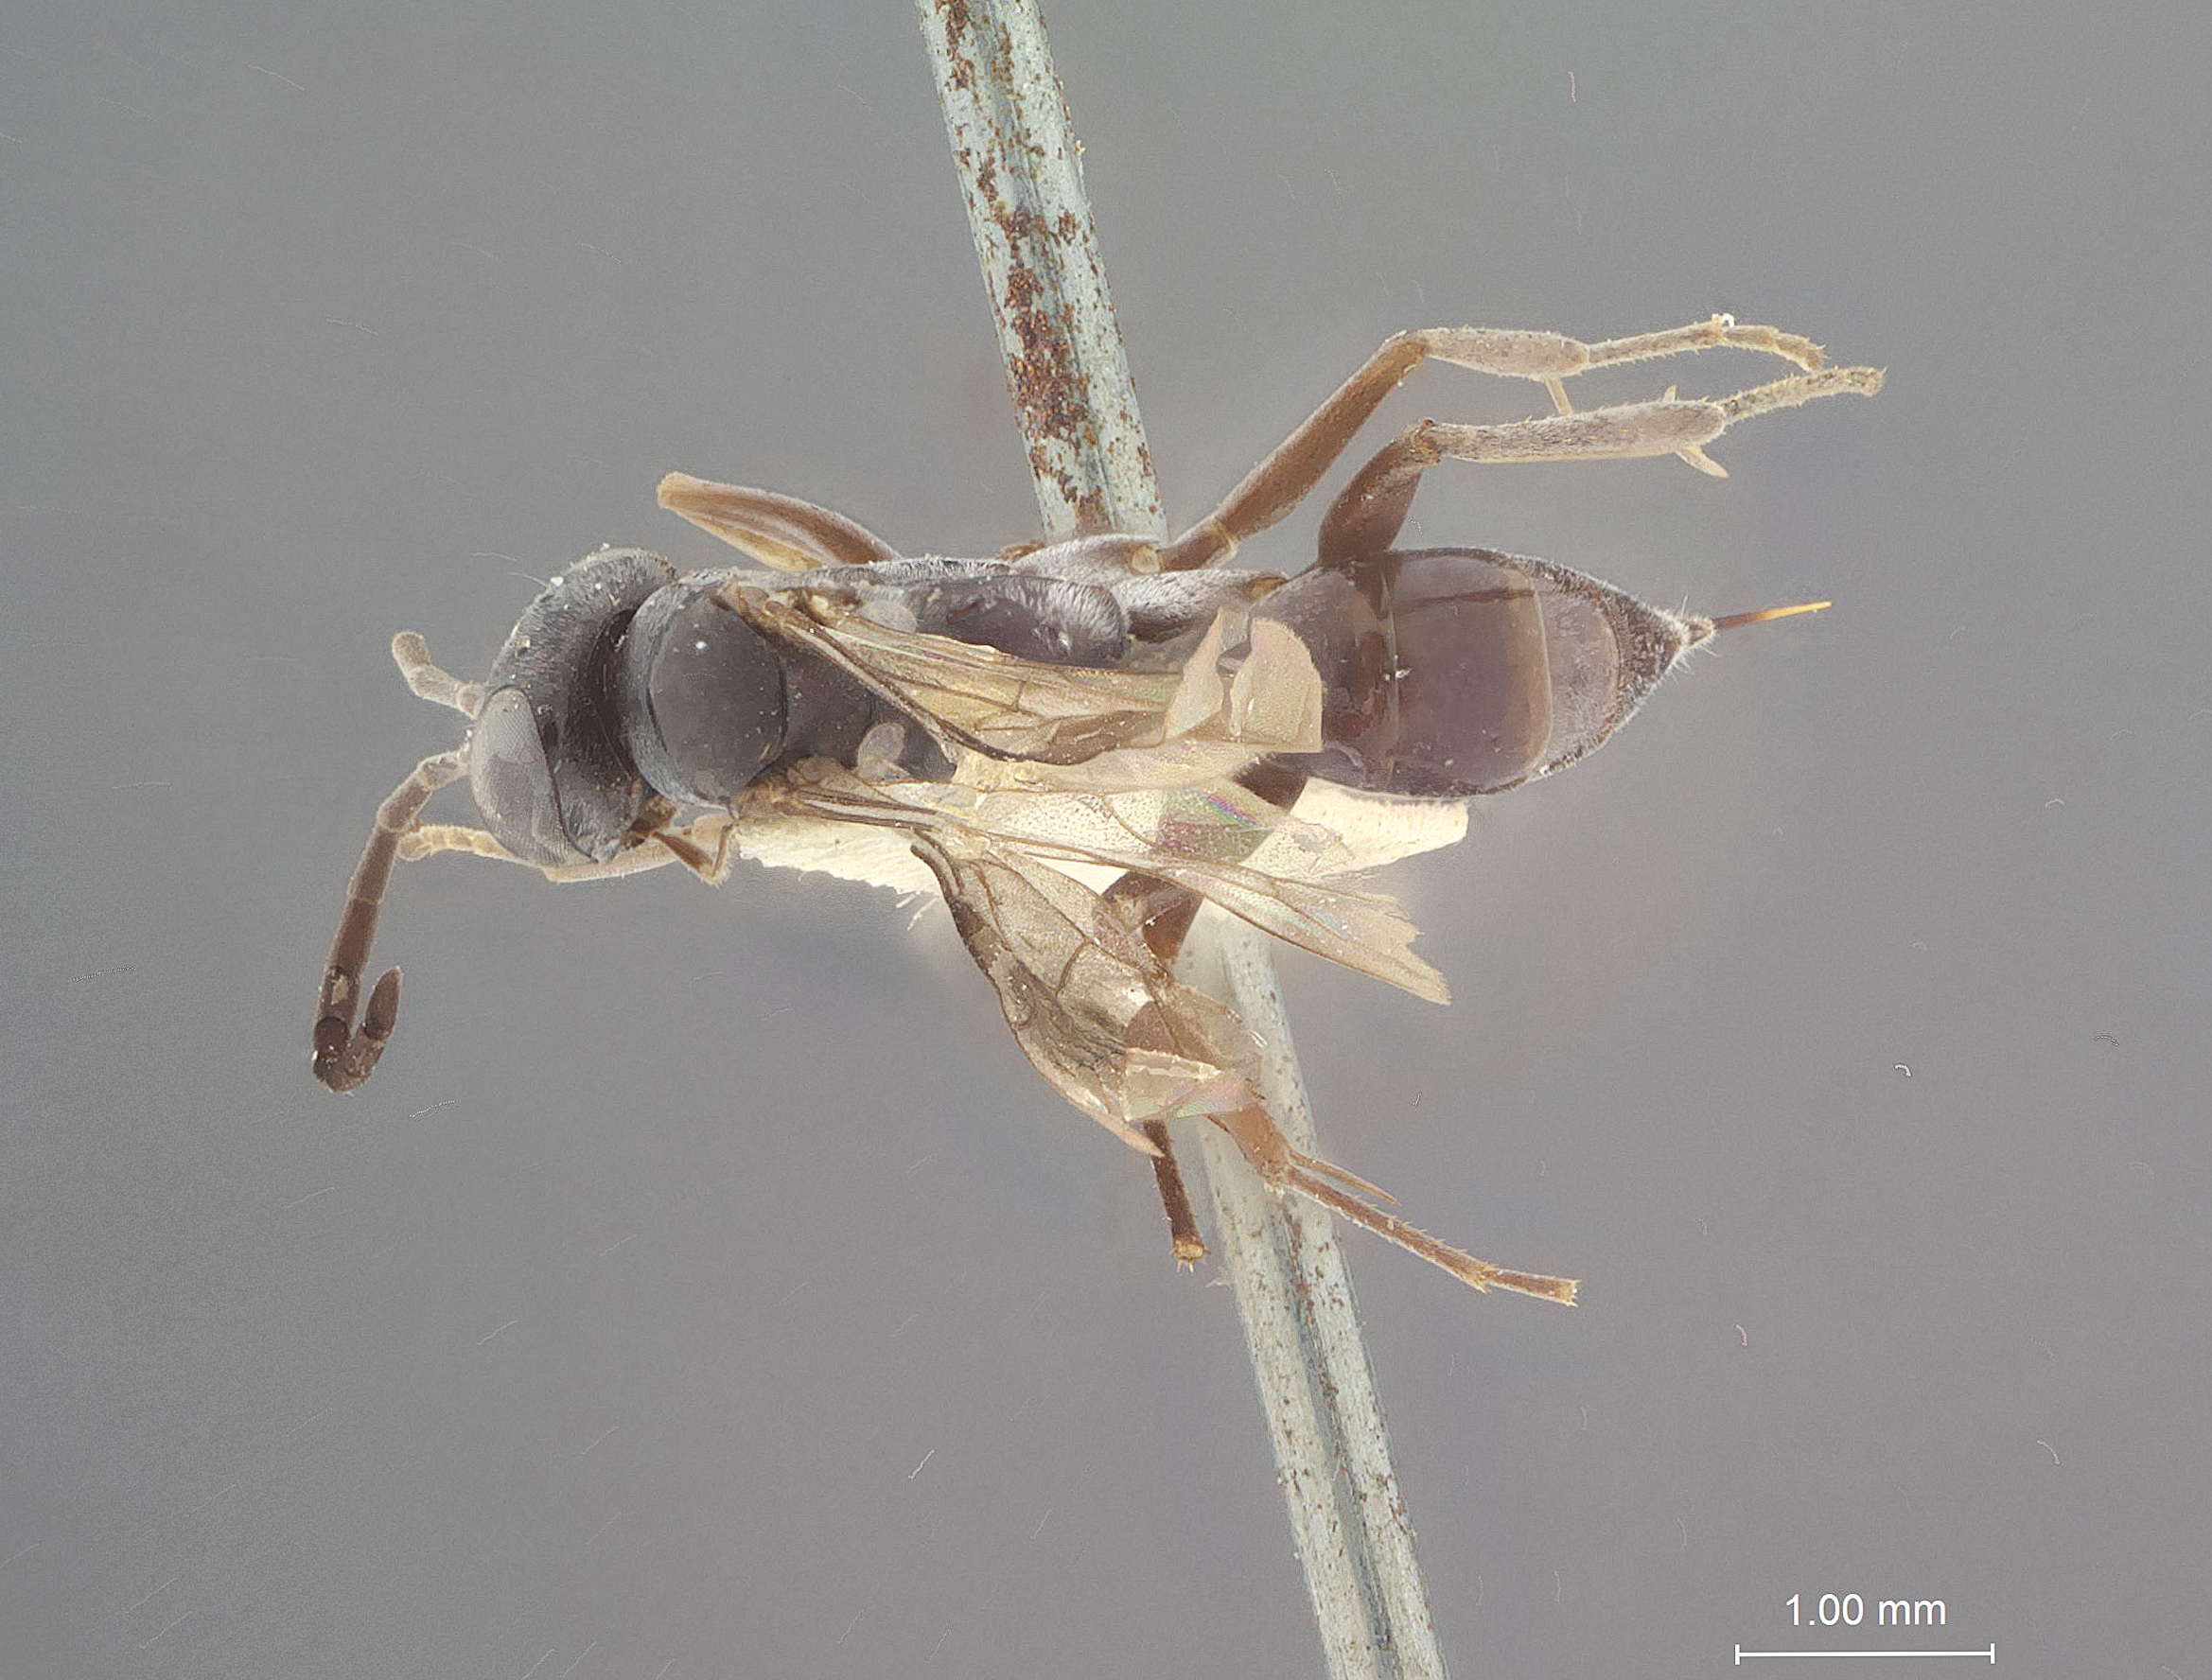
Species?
Pseudagenia brevicornis
